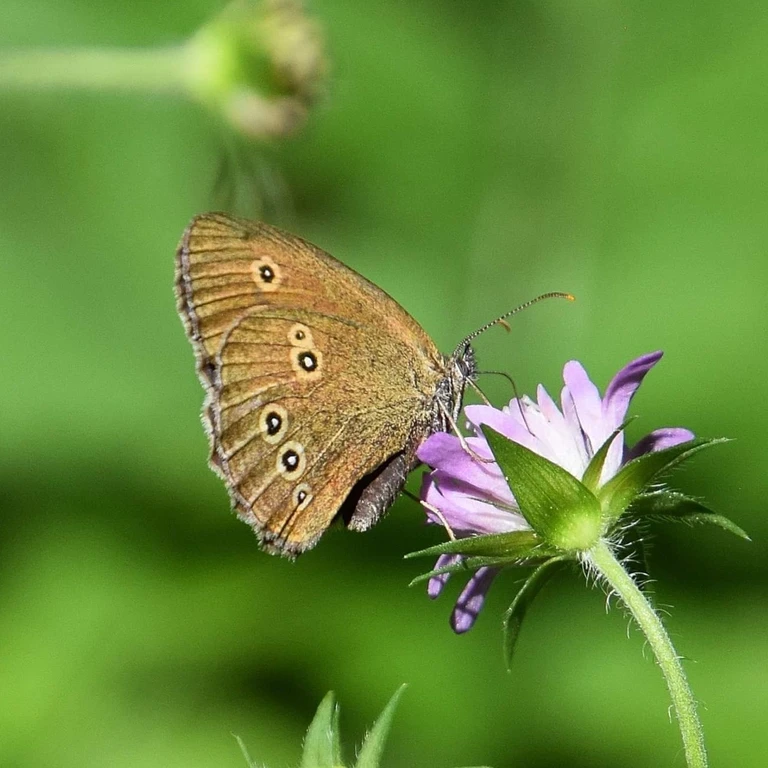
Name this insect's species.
Aphantopus hyperantus
